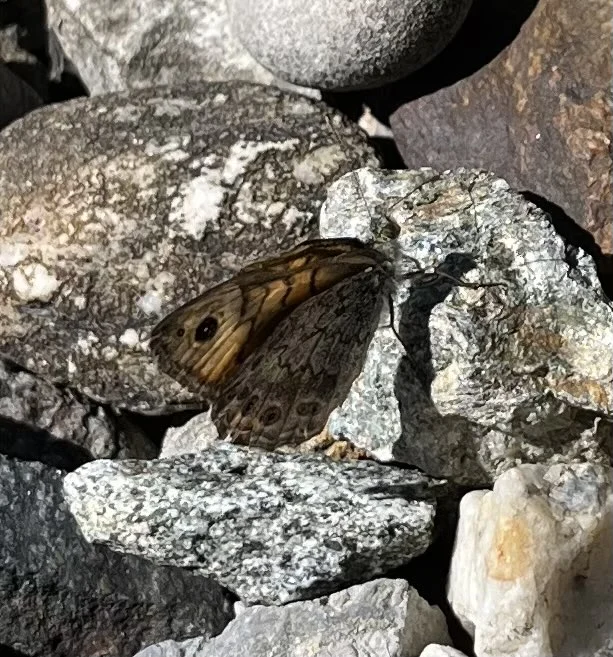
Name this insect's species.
Lasiommata megera (also Pararge megera)
